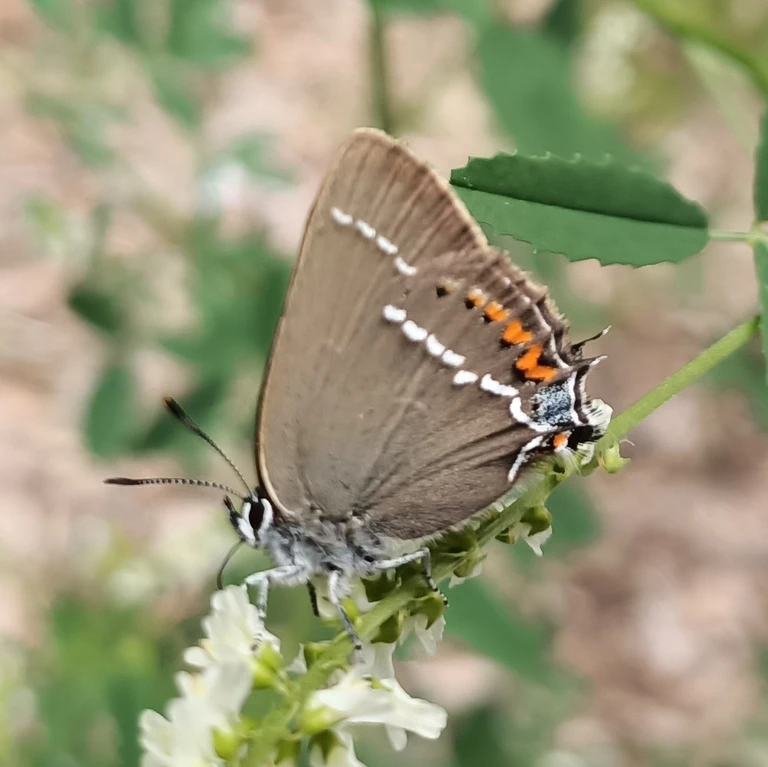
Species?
Satyrium spini (also Tuttiola spini)
